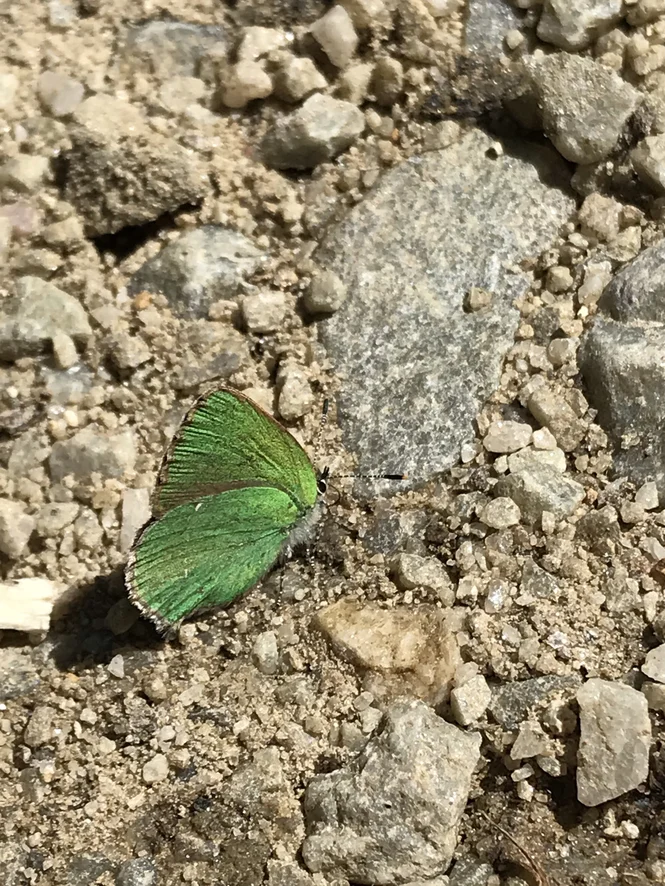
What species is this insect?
Callophrys rubi
